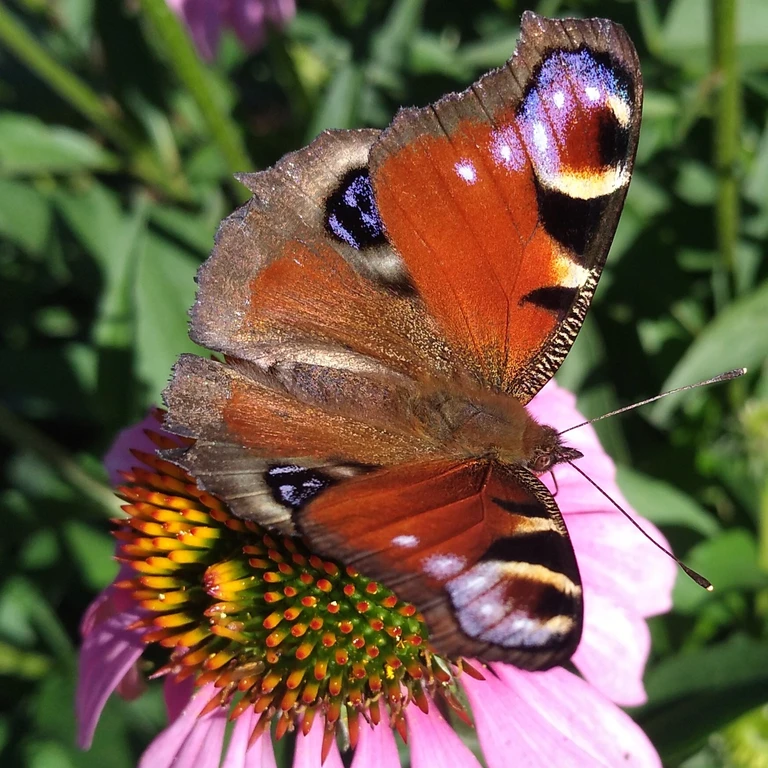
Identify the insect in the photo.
Aglais io
